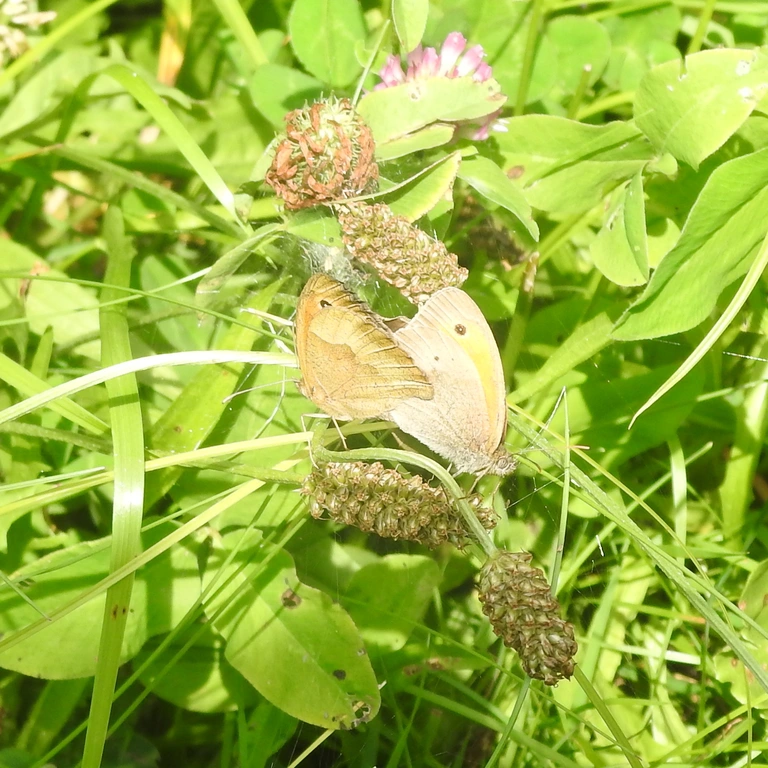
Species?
Maniola jurtina
